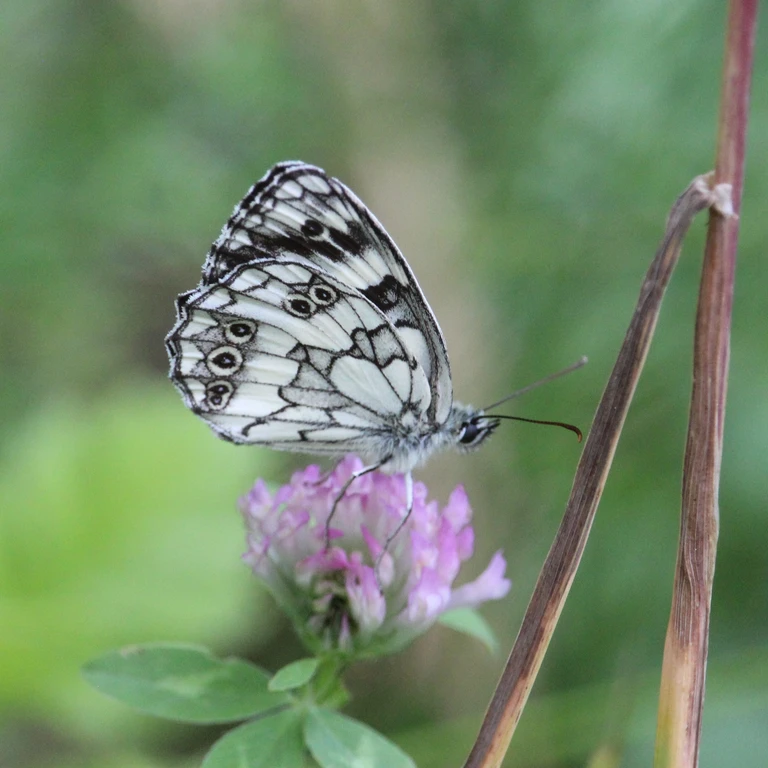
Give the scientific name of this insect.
Melanargia galathea
